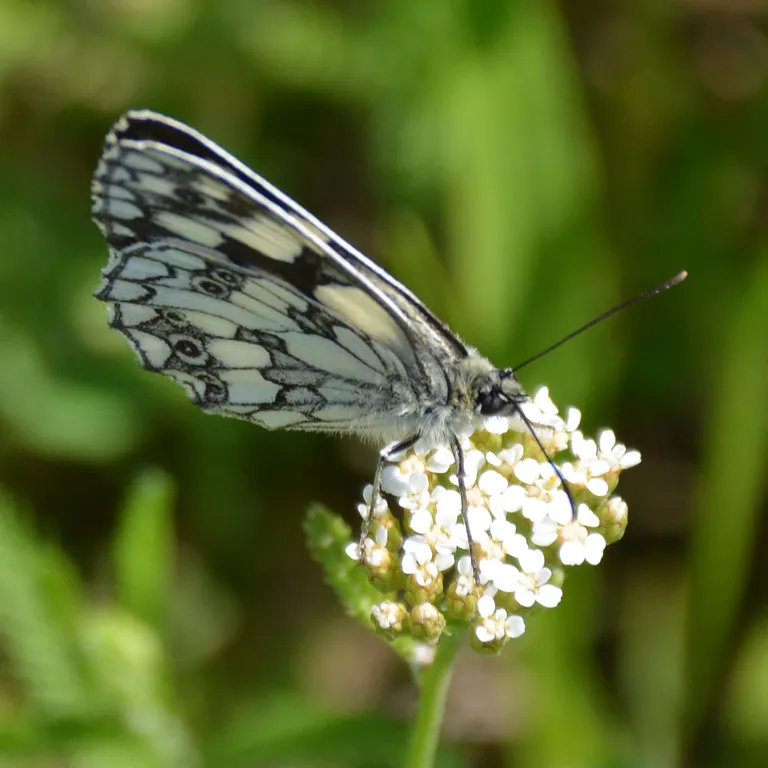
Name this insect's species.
Melanargia galathea
